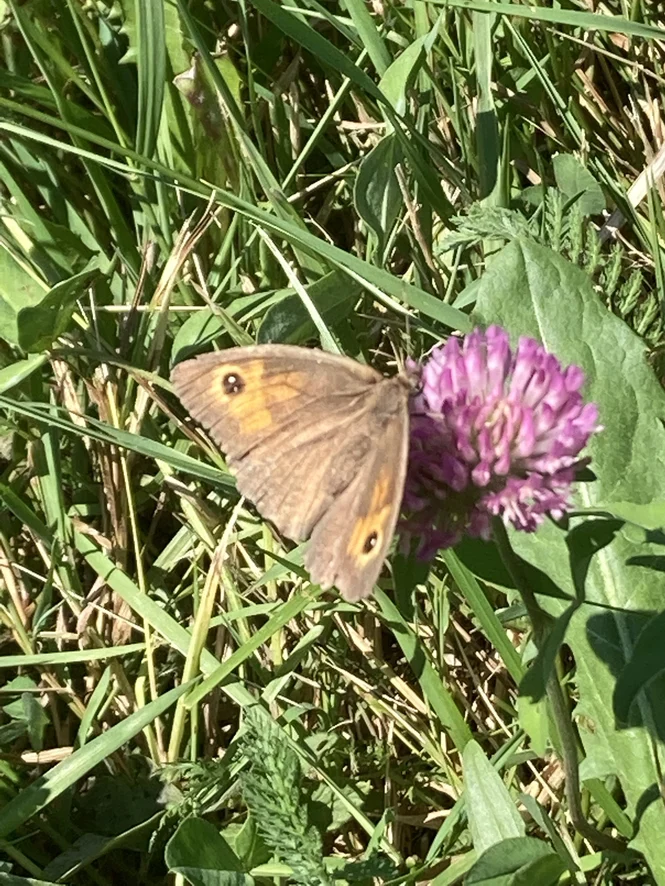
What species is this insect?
Maniola jurtina
